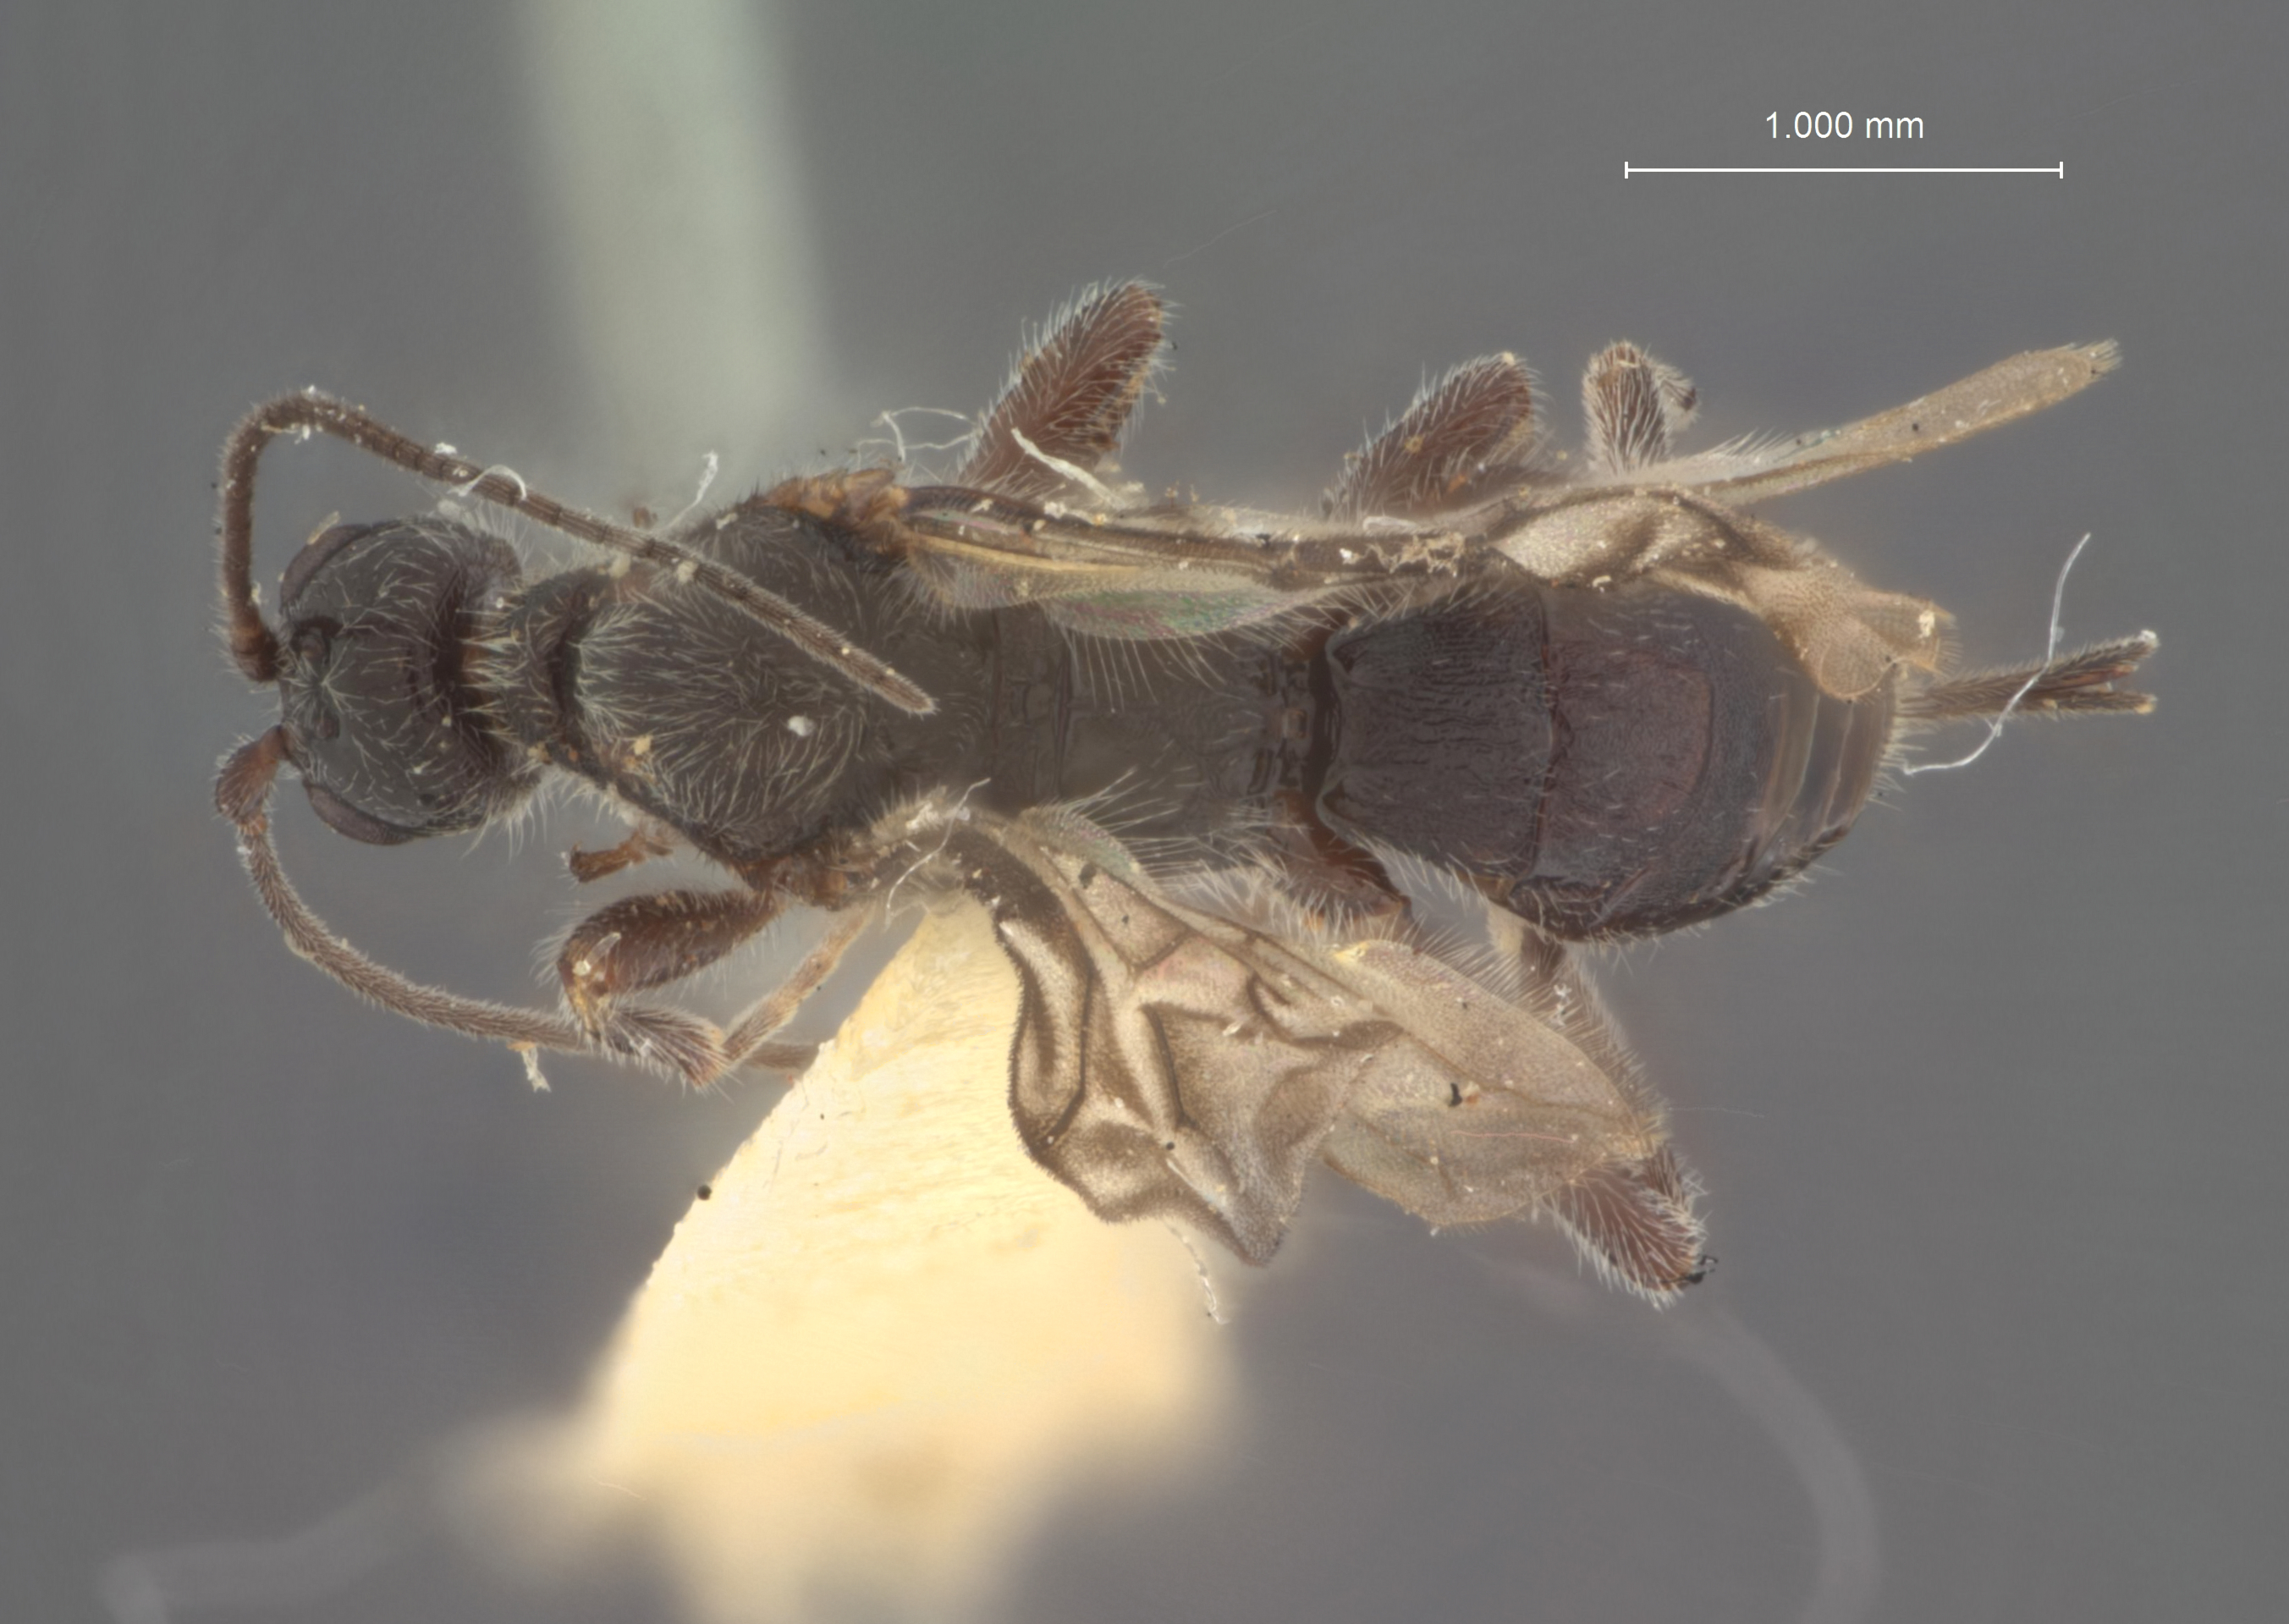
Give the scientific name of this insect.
Doryctes maculipennis
